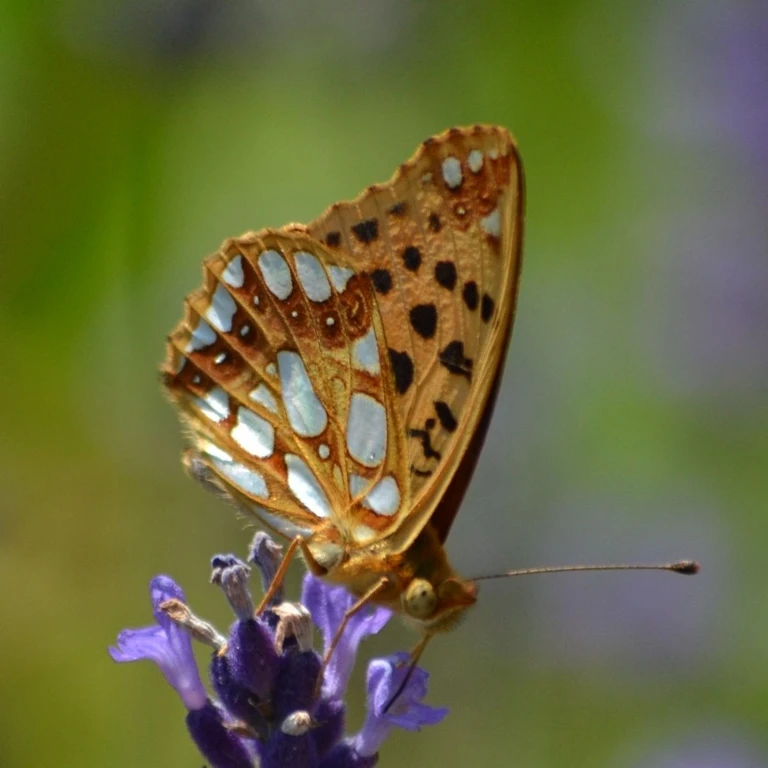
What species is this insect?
Issoria lathonia
